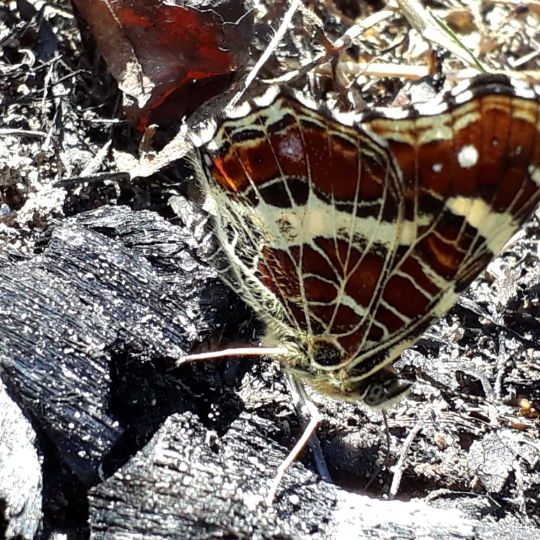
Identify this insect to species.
Araschnia levana
